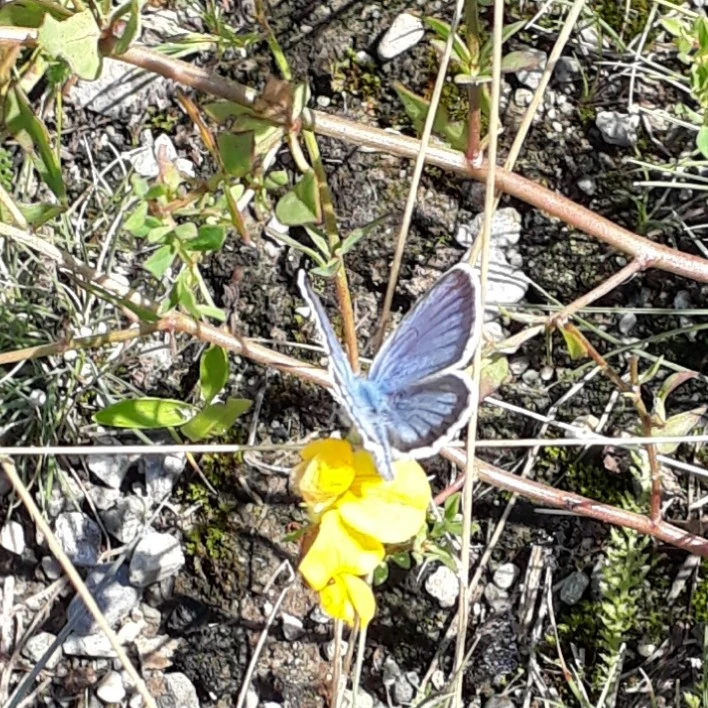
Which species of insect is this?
Plebejus argus
